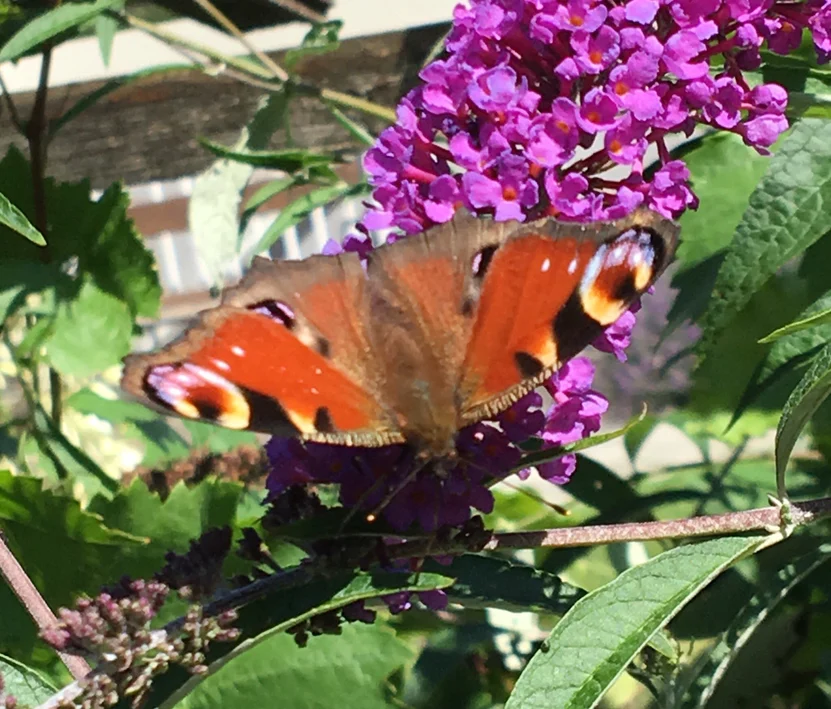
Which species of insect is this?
Aglais io
